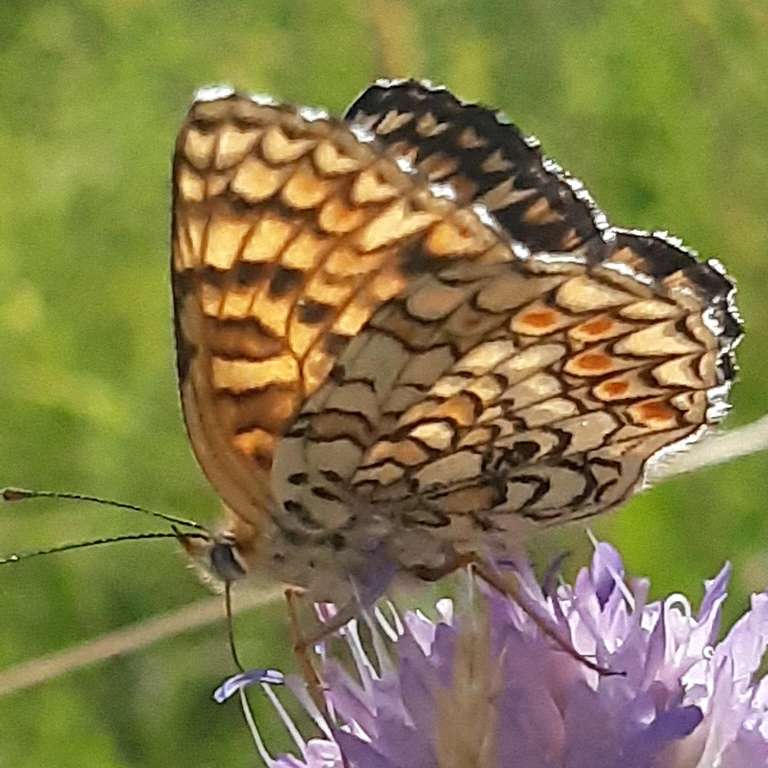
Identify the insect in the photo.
Melitaea phoebe
